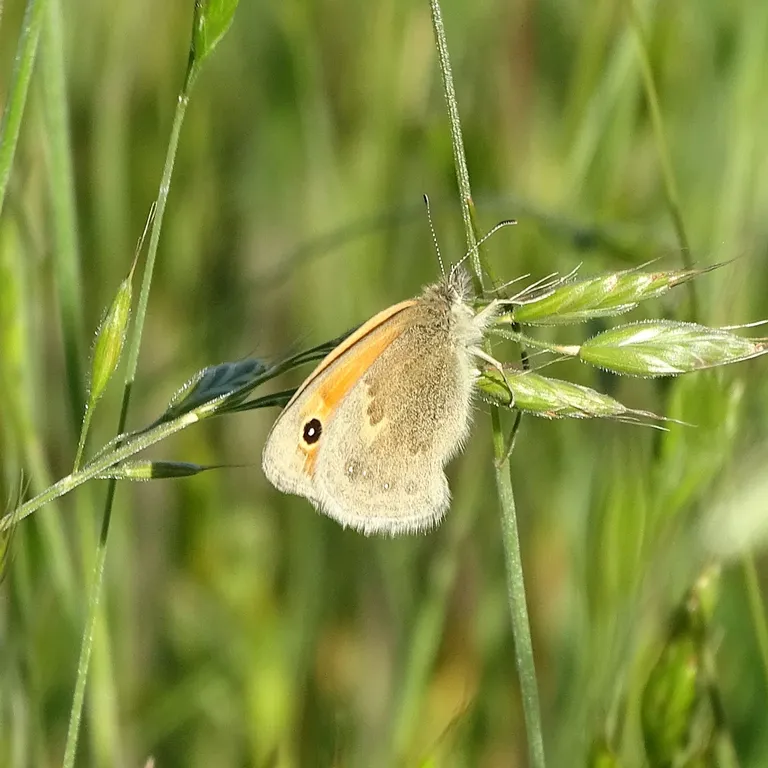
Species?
Coenonympha pamphilus
